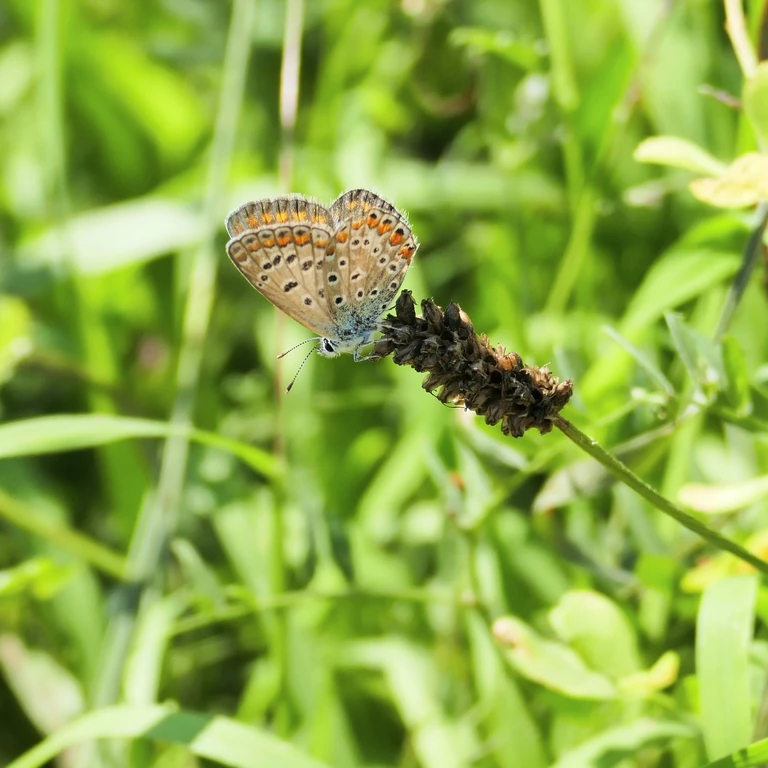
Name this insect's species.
Polyommatus icarus
